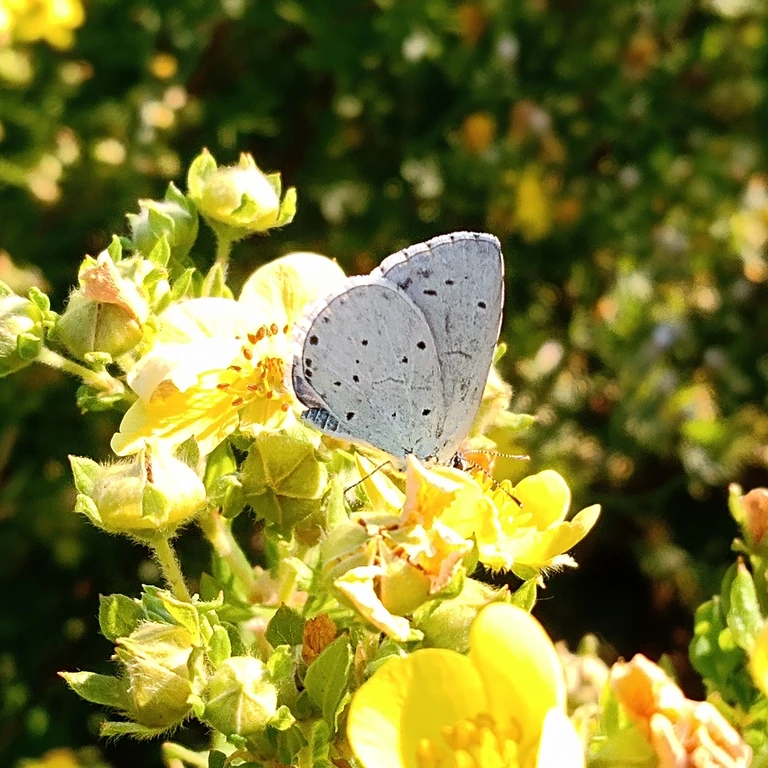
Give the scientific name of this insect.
Celastrina argiolus
